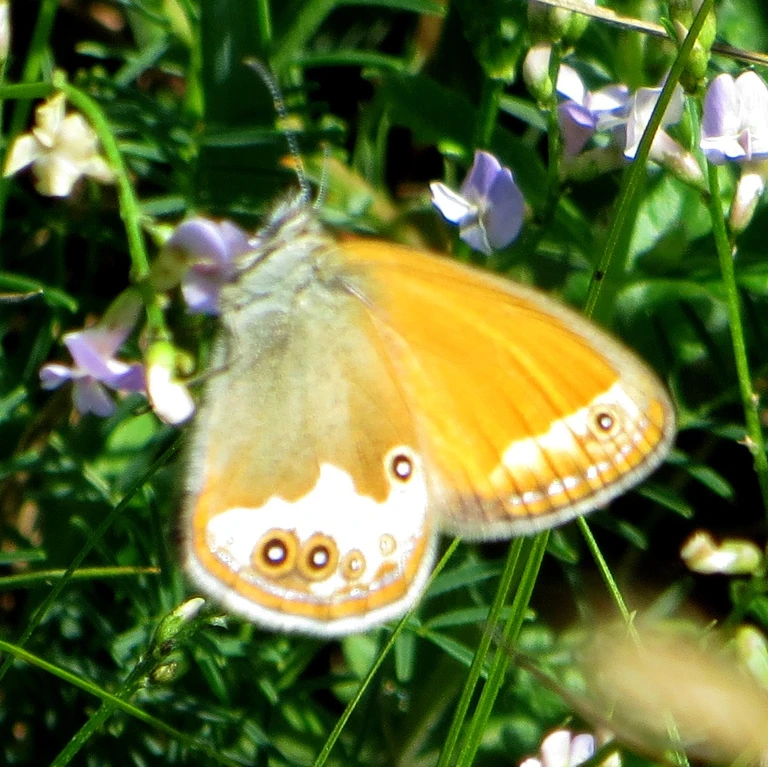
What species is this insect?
Coenonympha arcania
